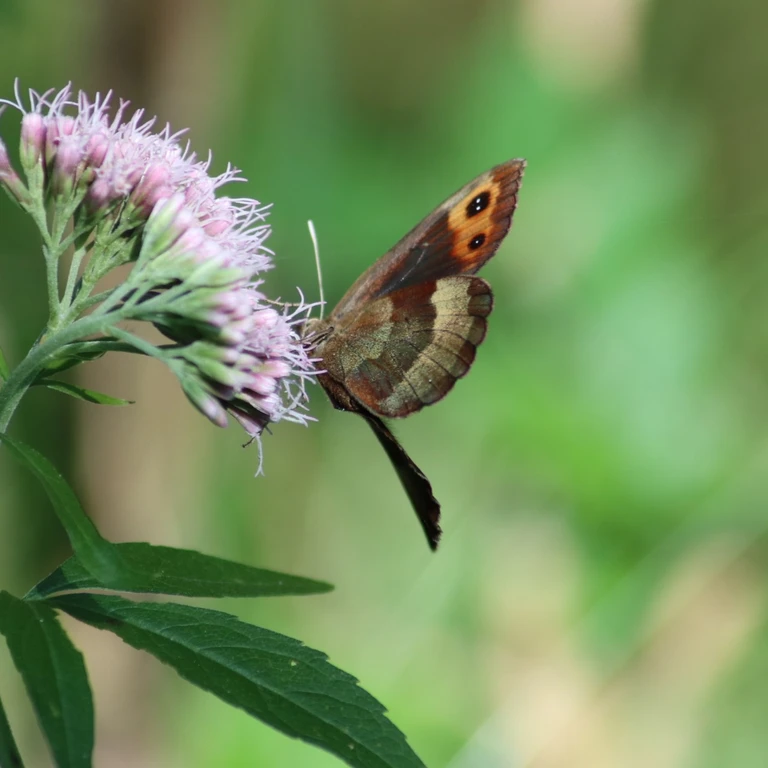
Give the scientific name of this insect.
Erebia aethiops
